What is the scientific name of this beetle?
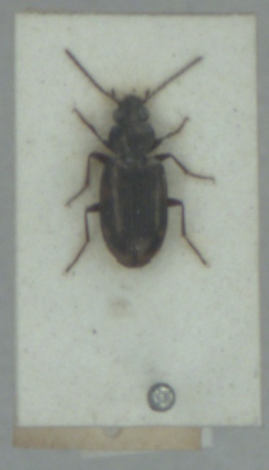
Bembidion varium
